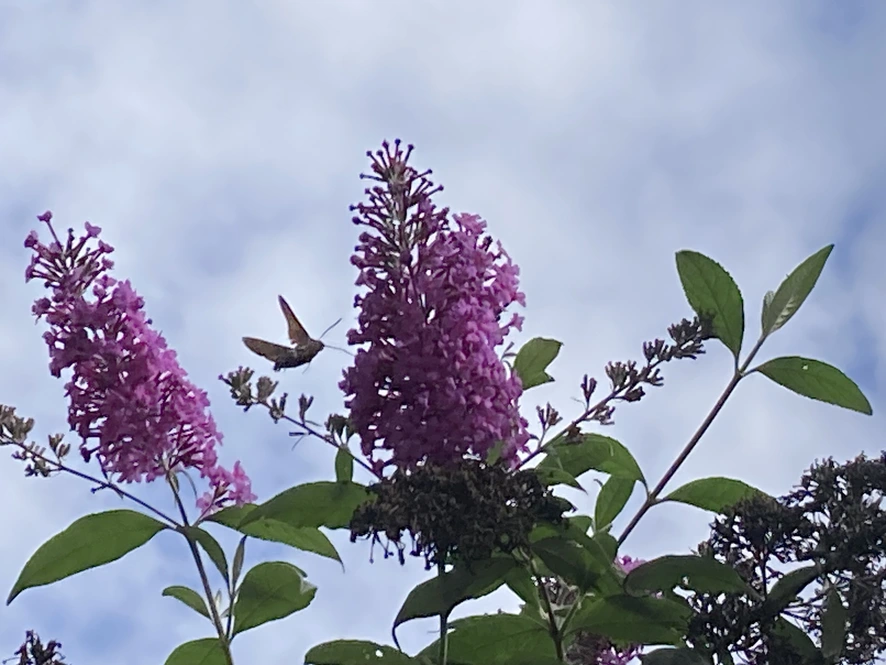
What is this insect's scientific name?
Macroglossum stellatarum
